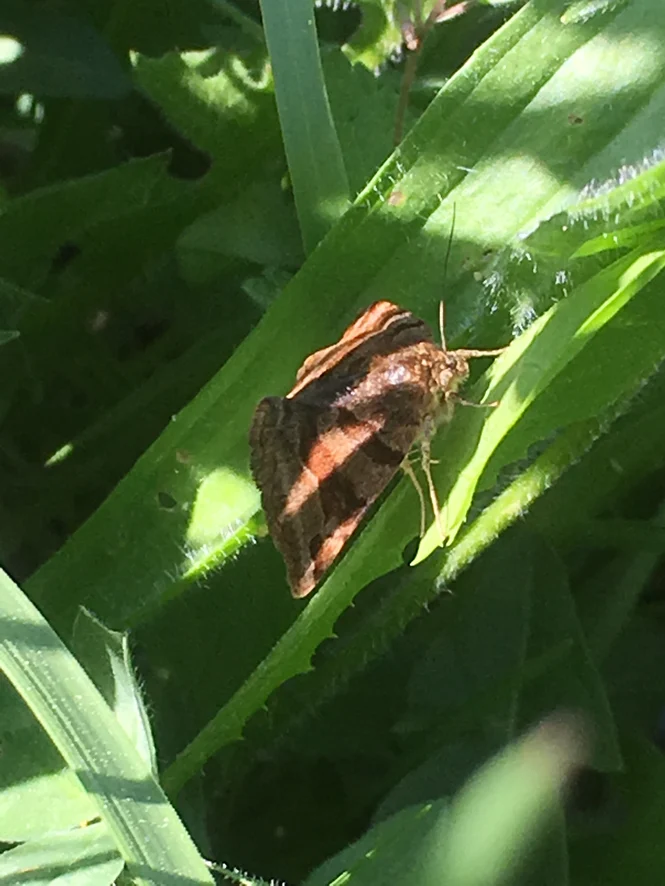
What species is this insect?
Euclidia glyphica
